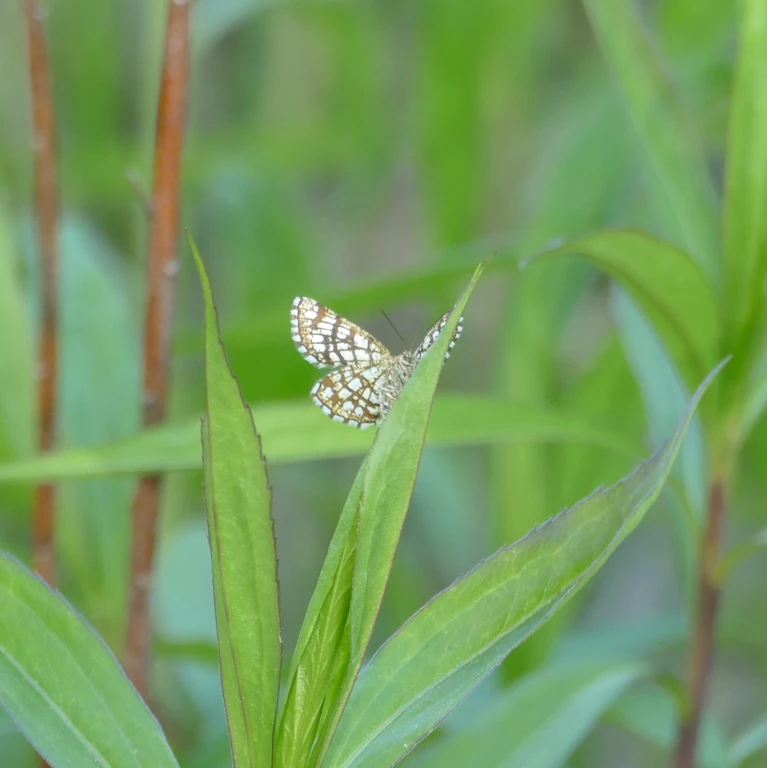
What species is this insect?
Chiasmia clathrata
